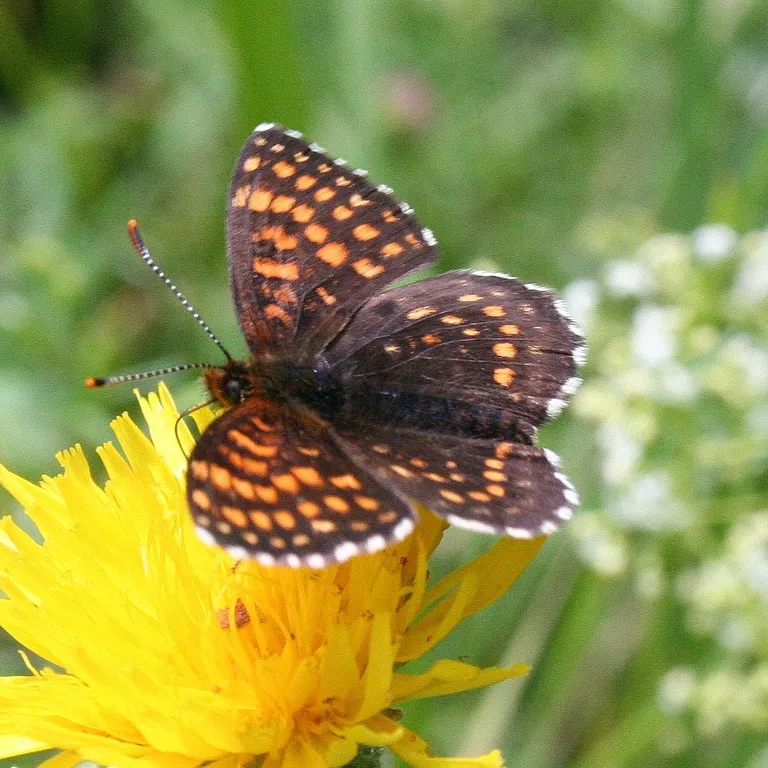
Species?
Melitaea diamina
